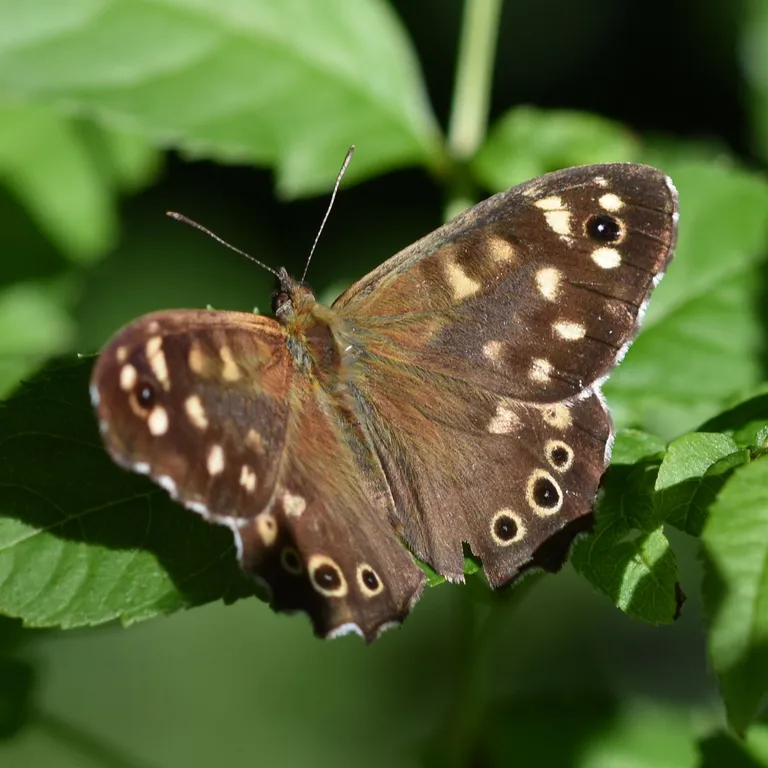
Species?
Pararge aegeria
